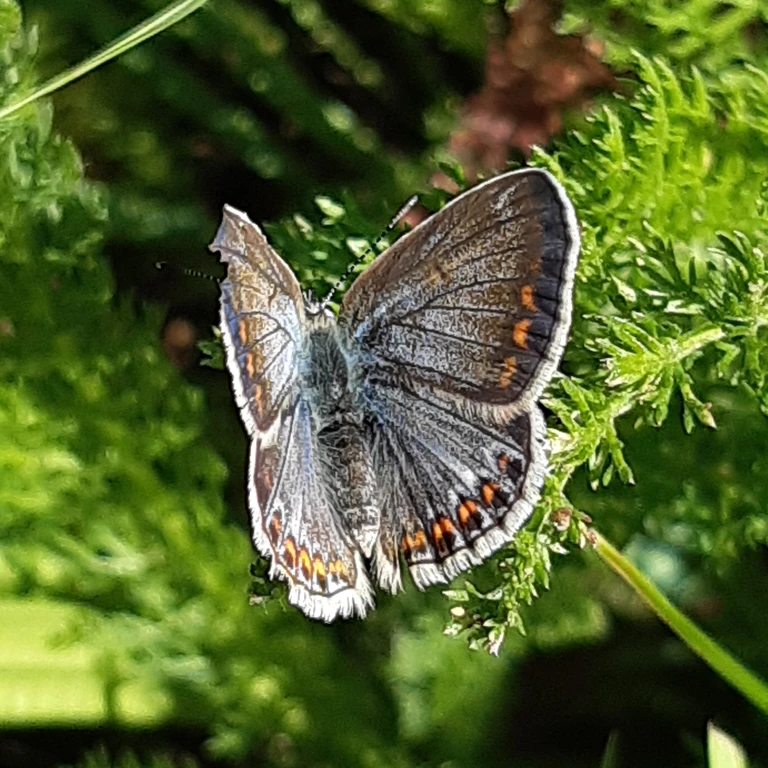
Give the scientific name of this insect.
Polyommatus icarus
